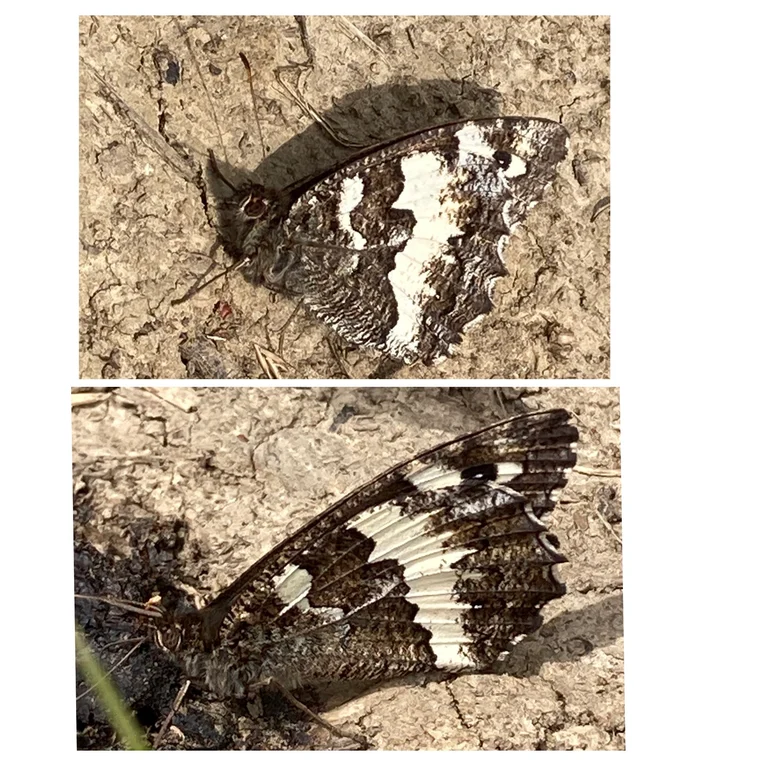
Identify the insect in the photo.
Brintesia circe
